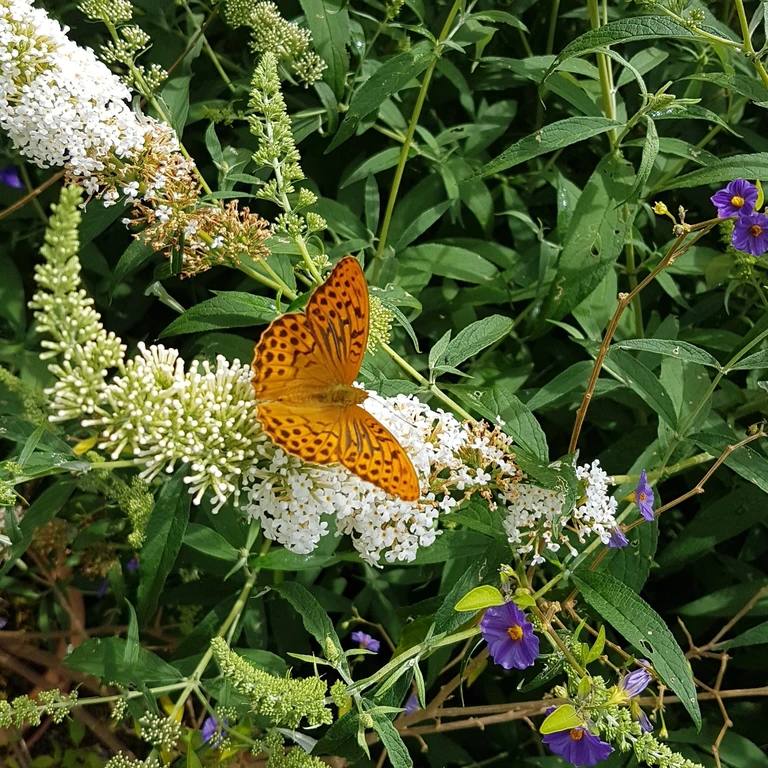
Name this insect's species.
Argynnis paphia
